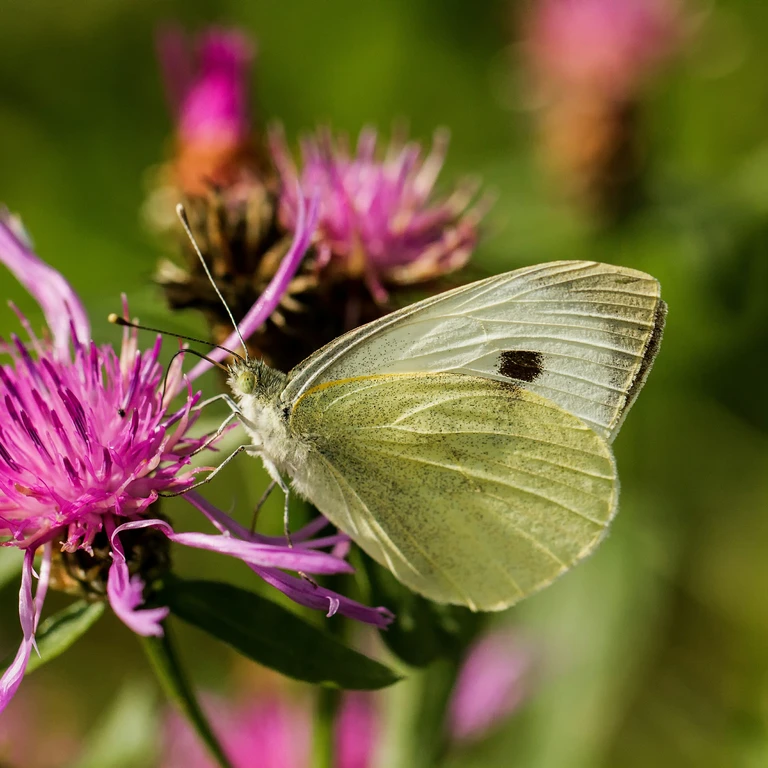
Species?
Pieris brassicae
